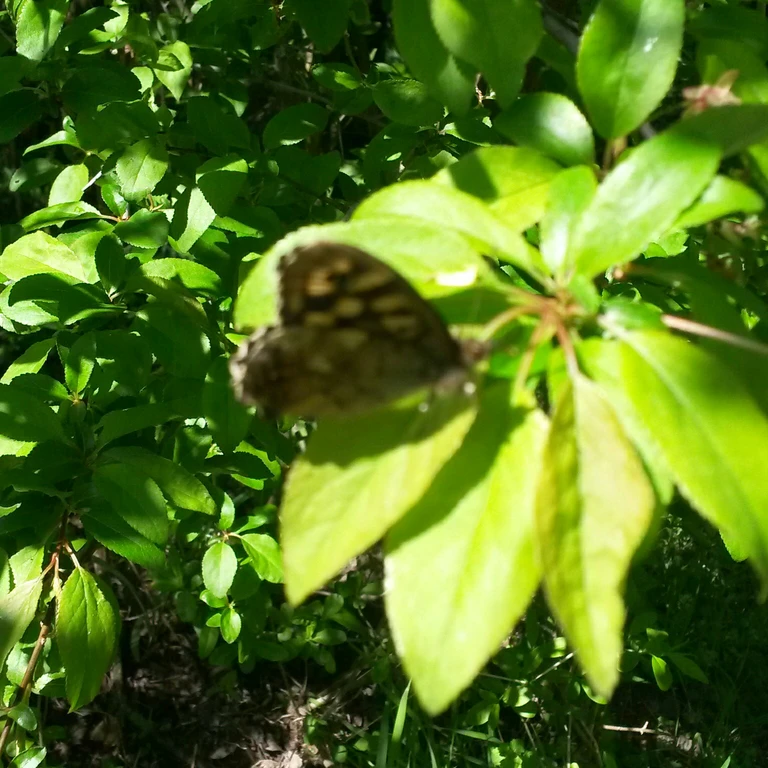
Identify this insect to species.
Pararge aegeria
